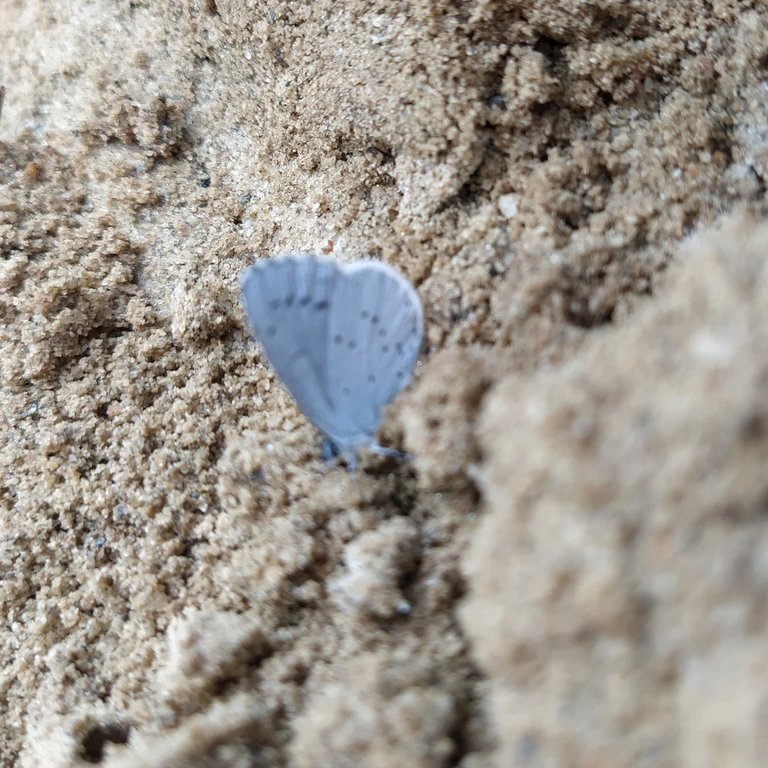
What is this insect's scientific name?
Celastrina argiolus
